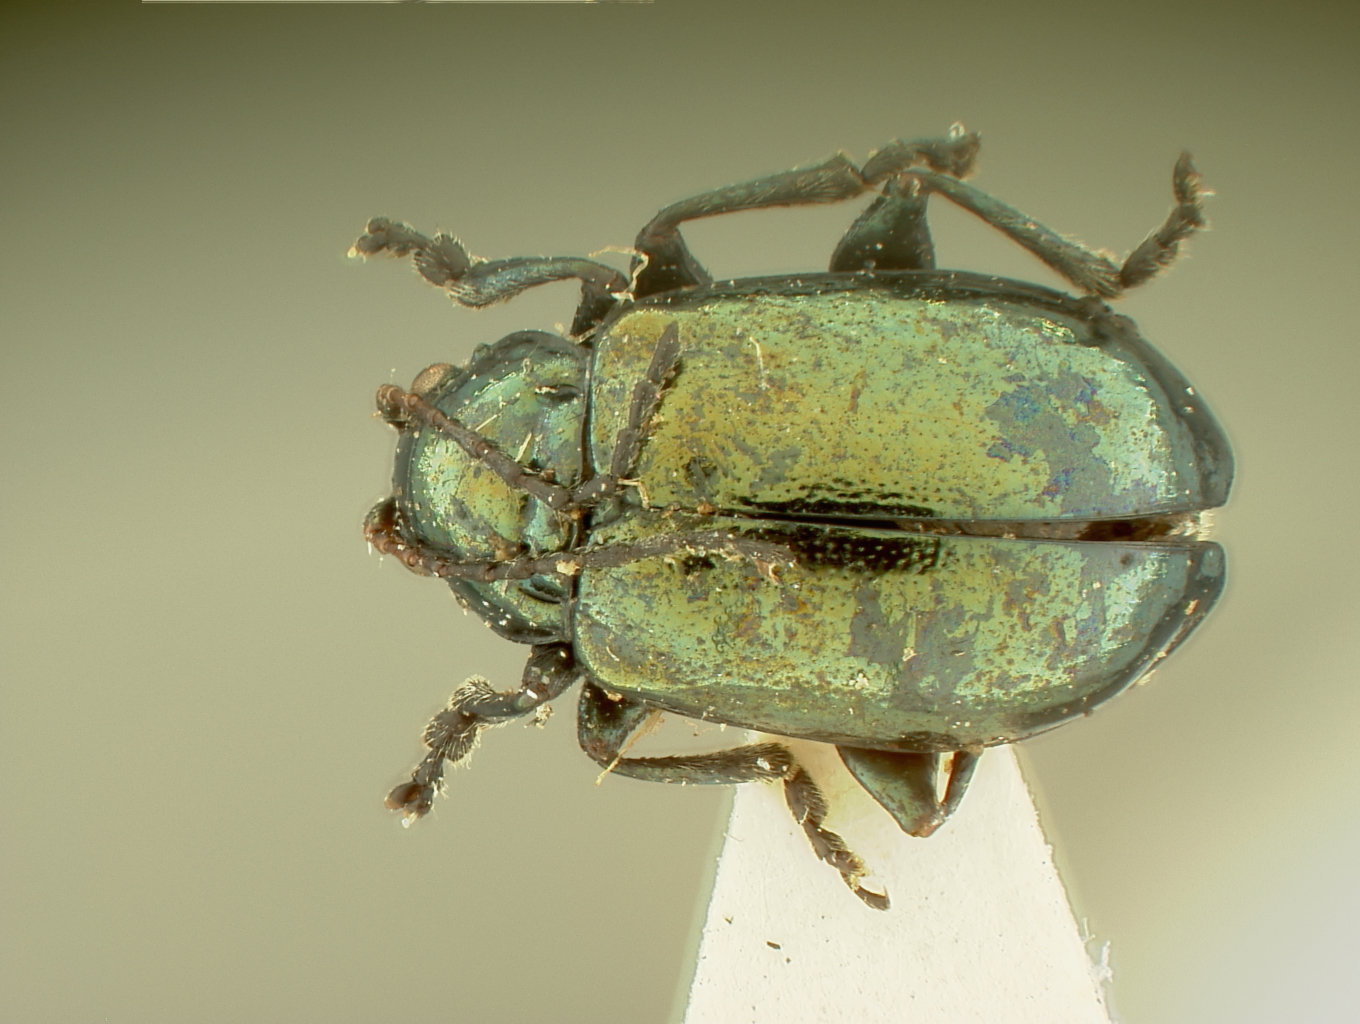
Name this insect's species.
Diphaltica weyrauchi
